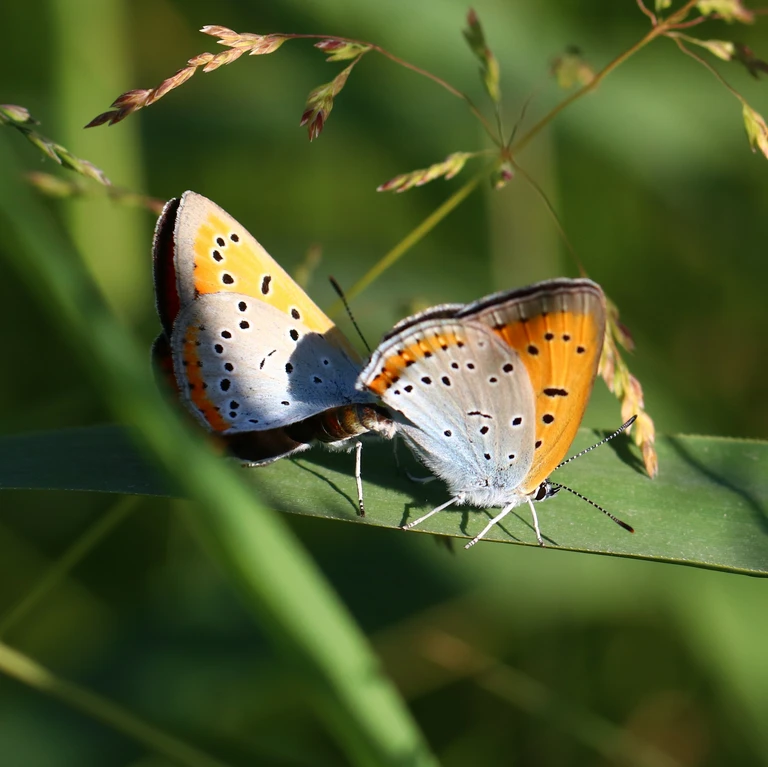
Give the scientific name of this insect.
Lycaena dispar
